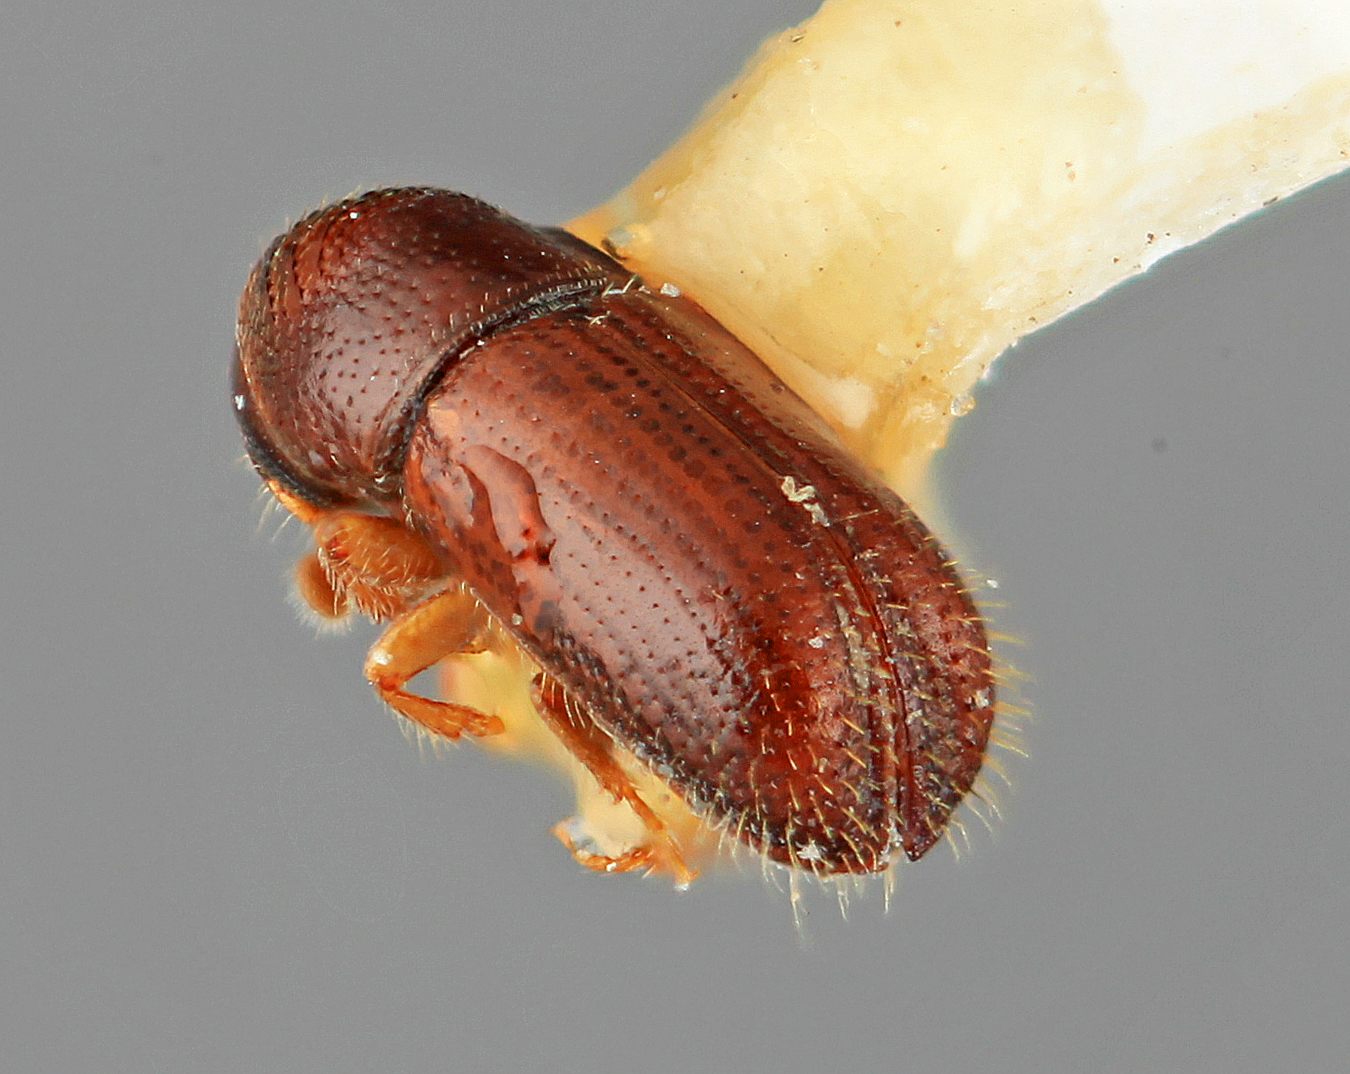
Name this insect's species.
Pityophthorus nemoralis
